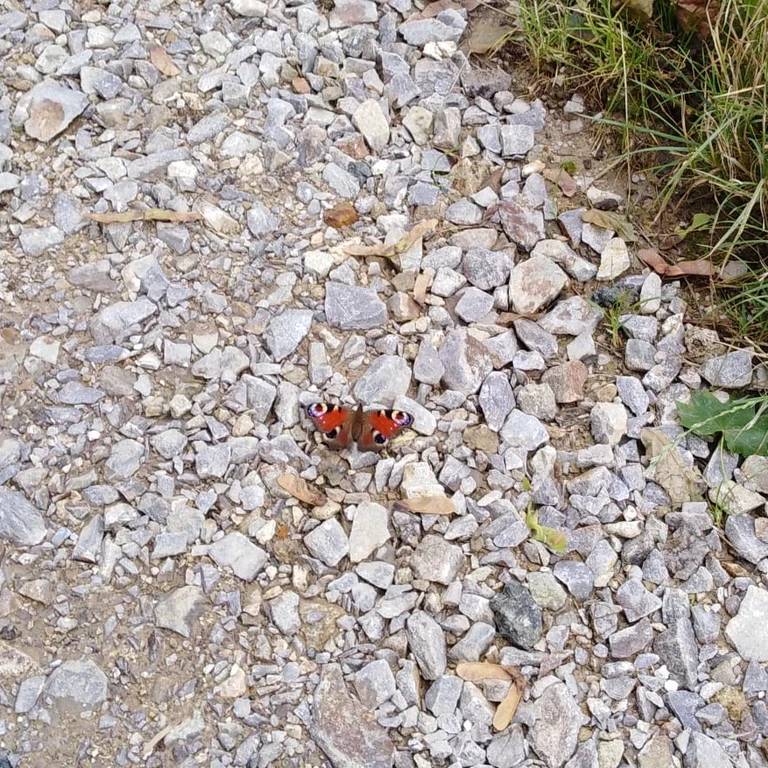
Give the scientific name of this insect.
Aglais io
